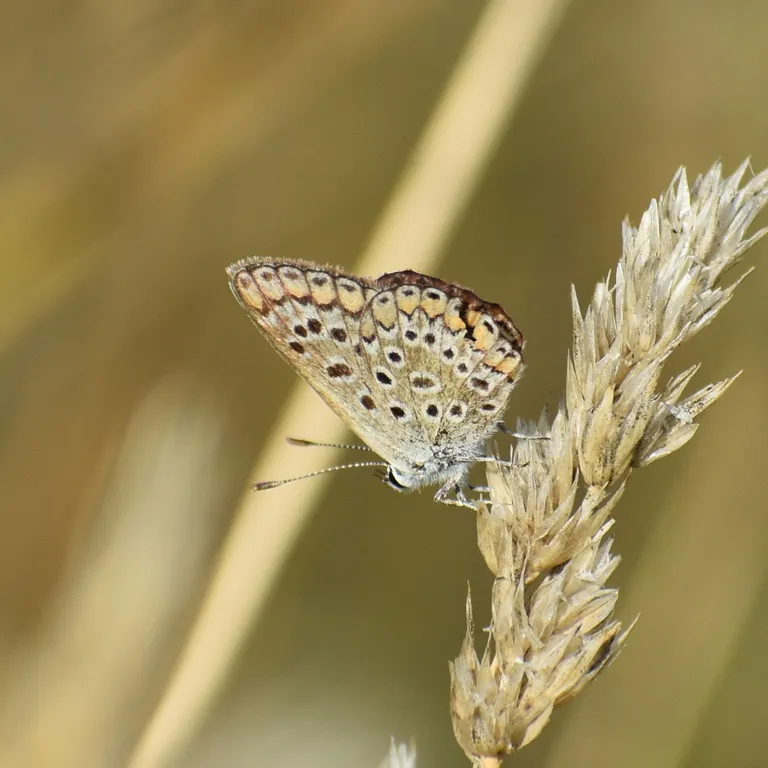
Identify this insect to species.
Polyommatus icarus
